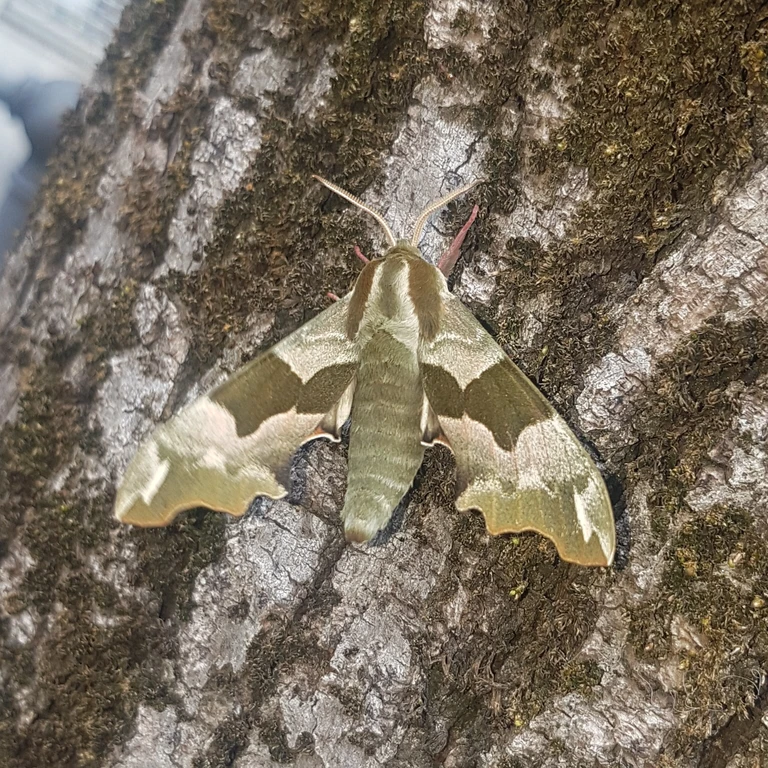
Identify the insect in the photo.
Mimas tiliae
